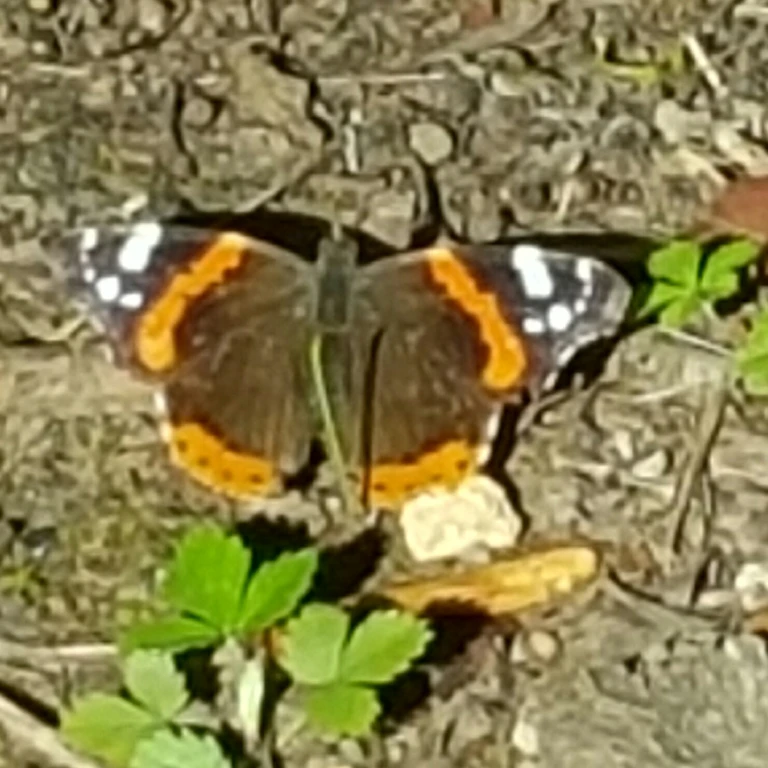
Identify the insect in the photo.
Vanessa atalanta
